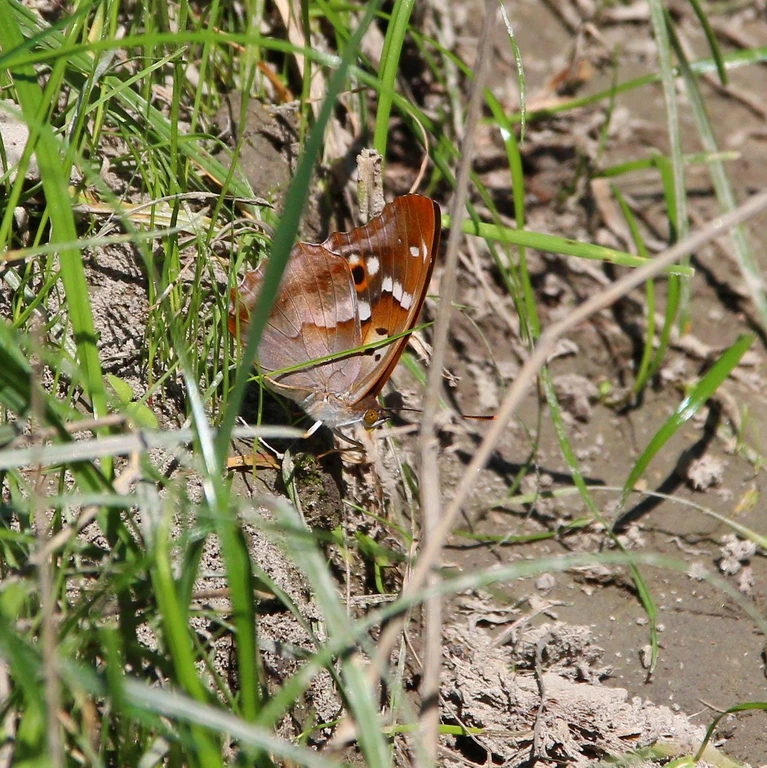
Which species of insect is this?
Apatura ilia
